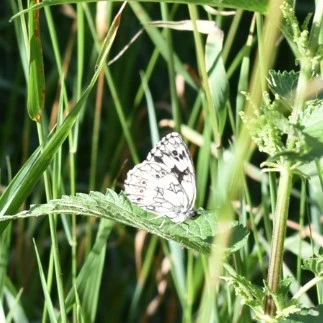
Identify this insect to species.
Melanargia galathea
